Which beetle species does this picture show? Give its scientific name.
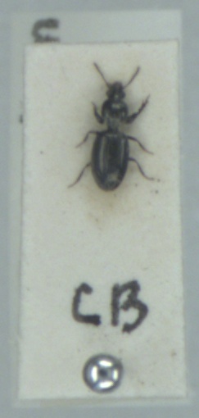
Dyschirius tristis
